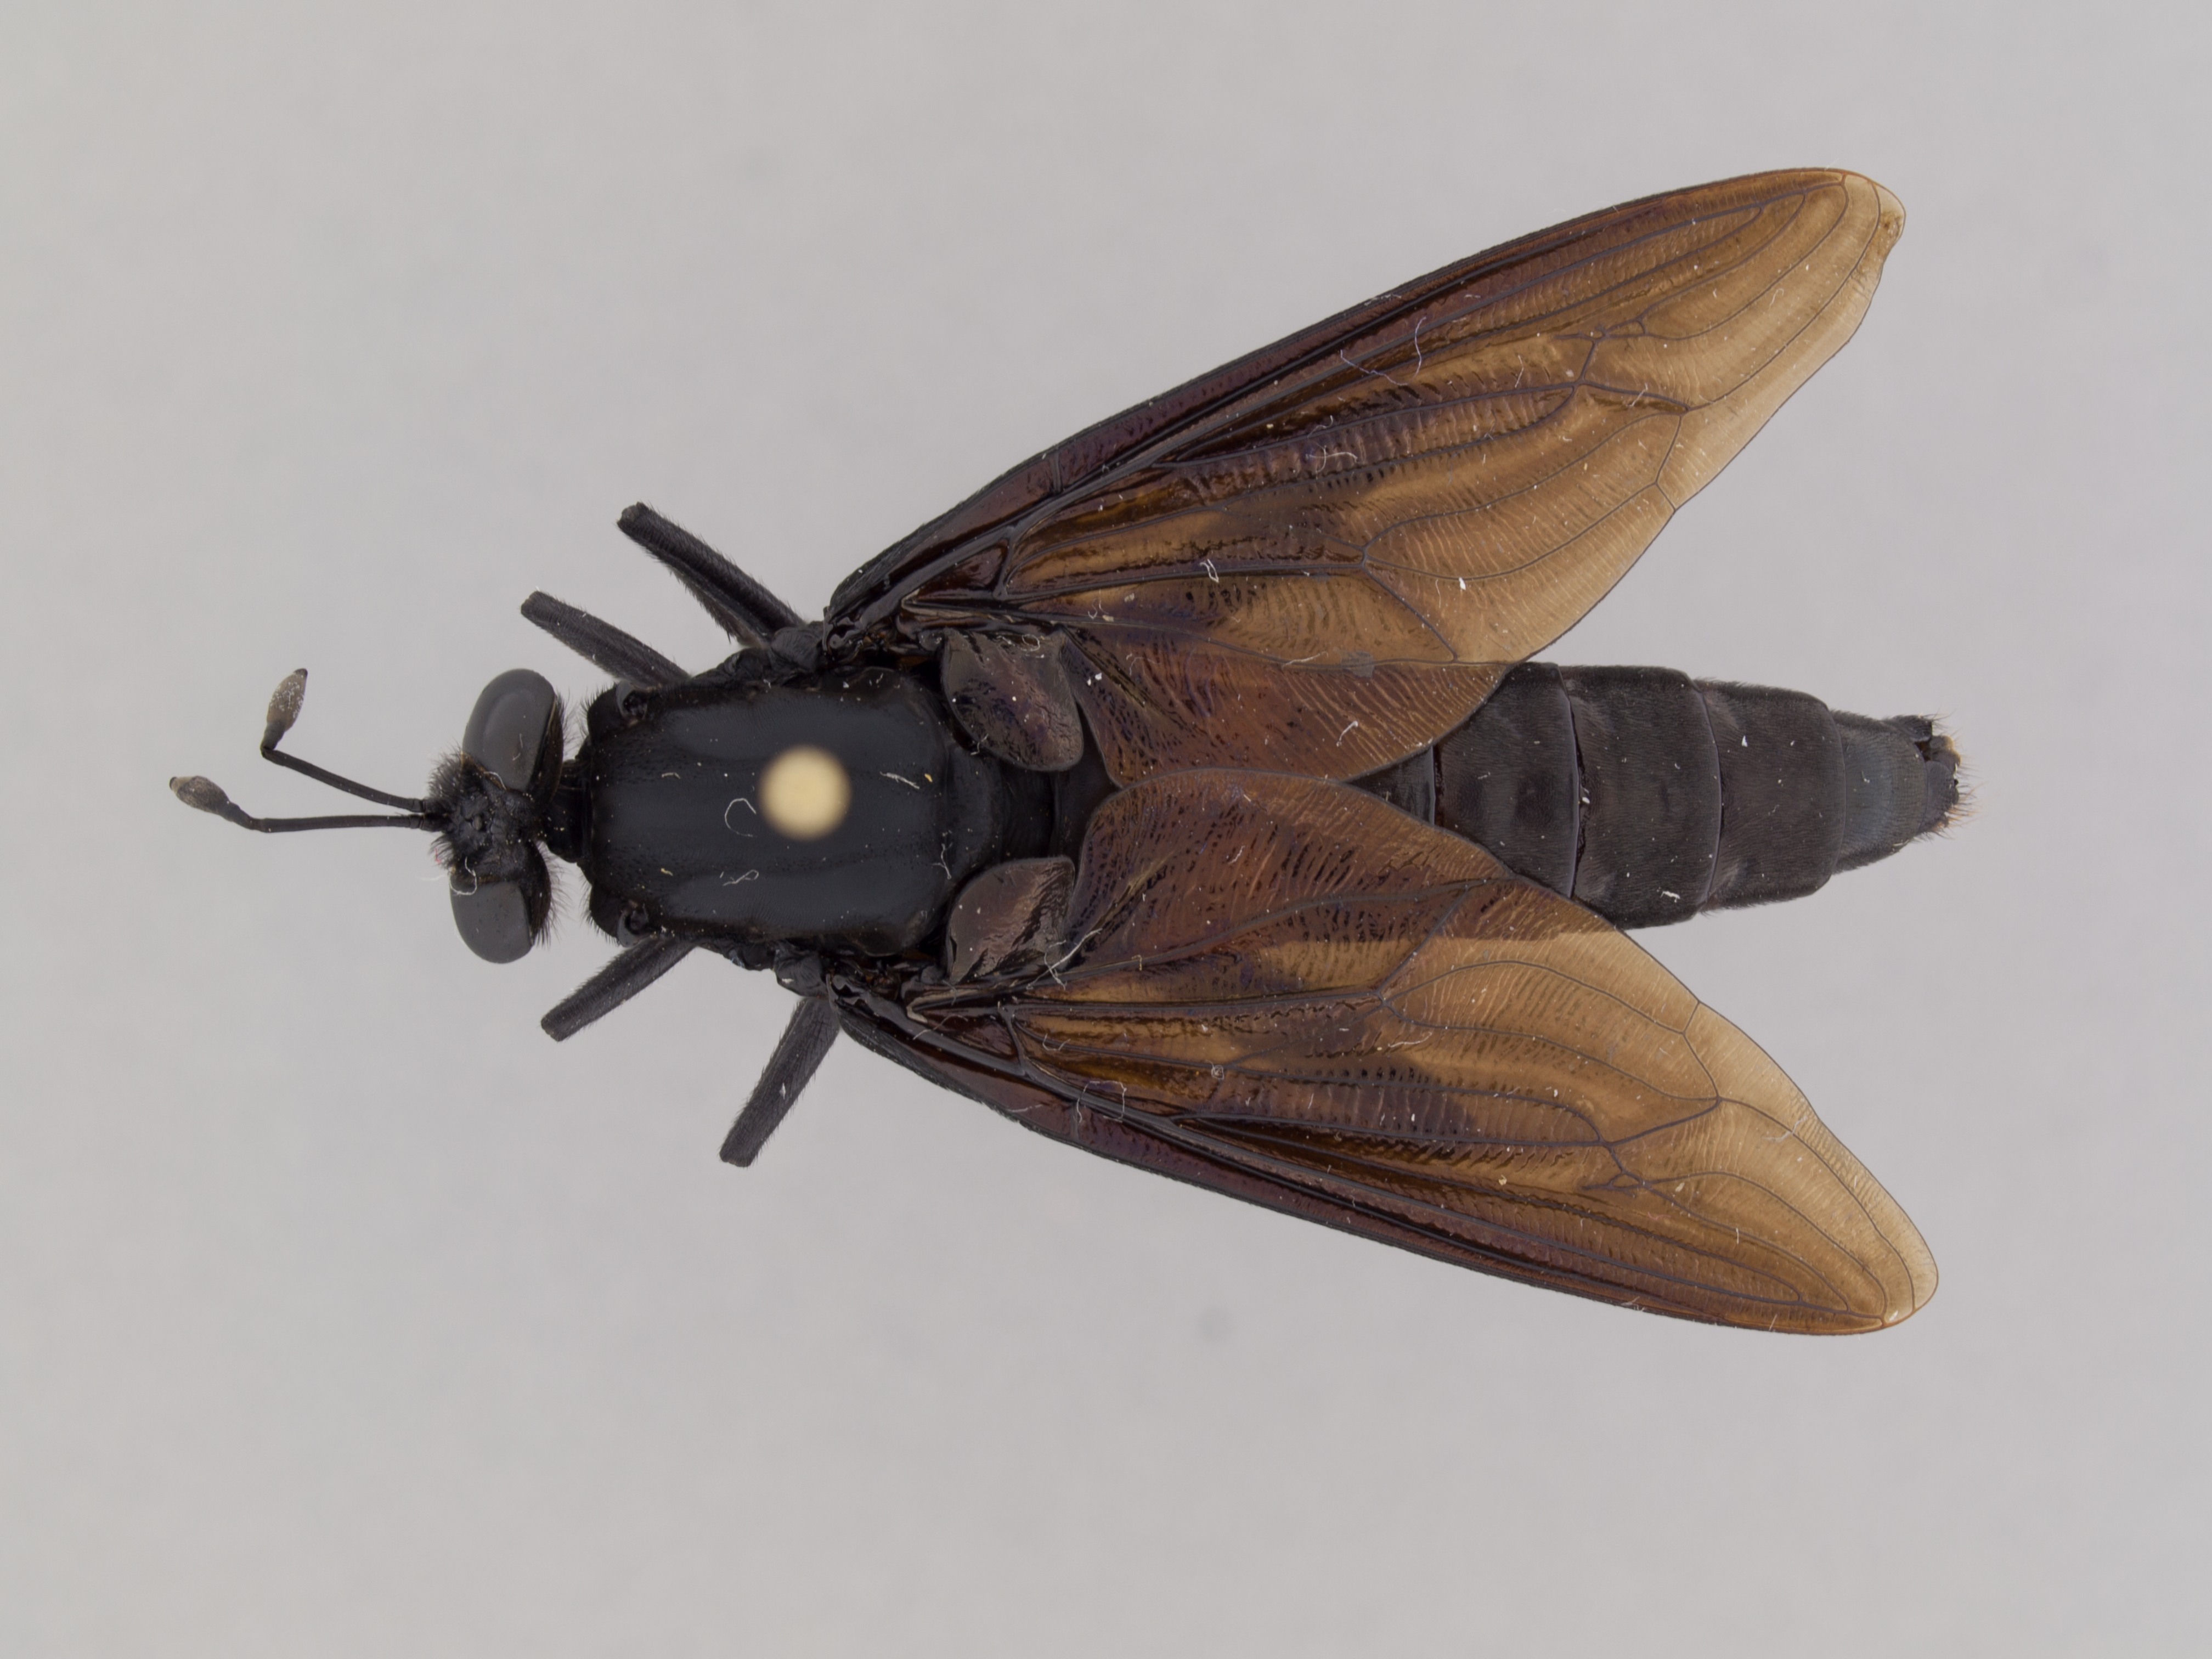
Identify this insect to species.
Mydas clavatus
